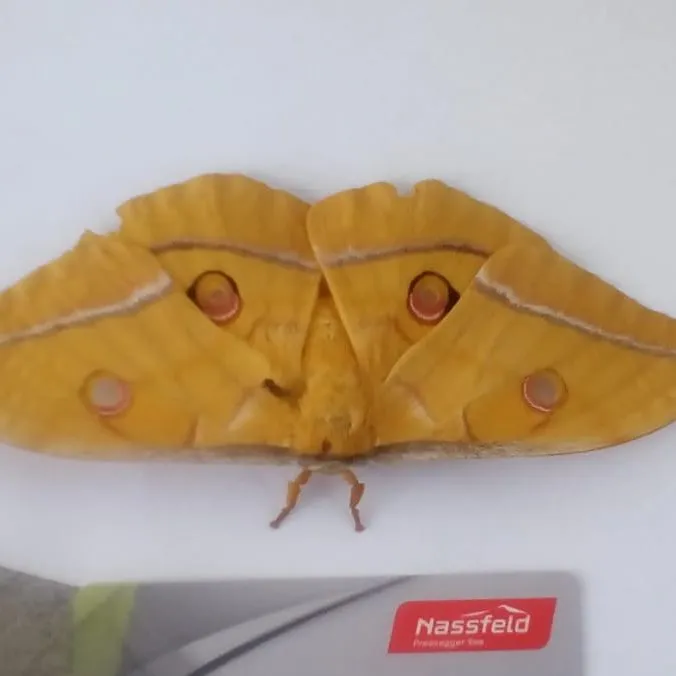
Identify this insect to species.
Antheraea yamamai
